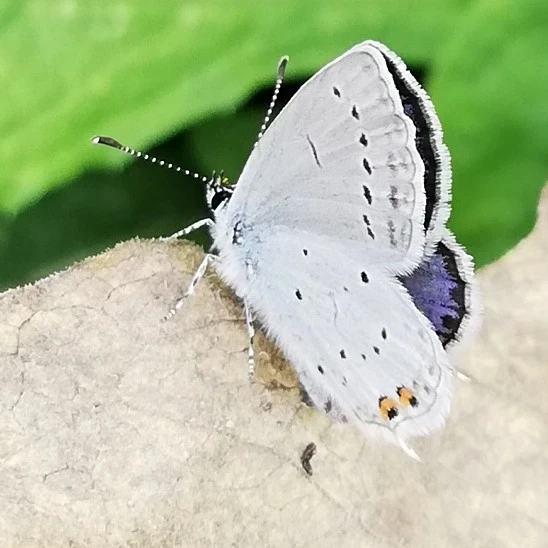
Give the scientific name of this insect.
Cupido argiades (also Elkalyce argiades)
